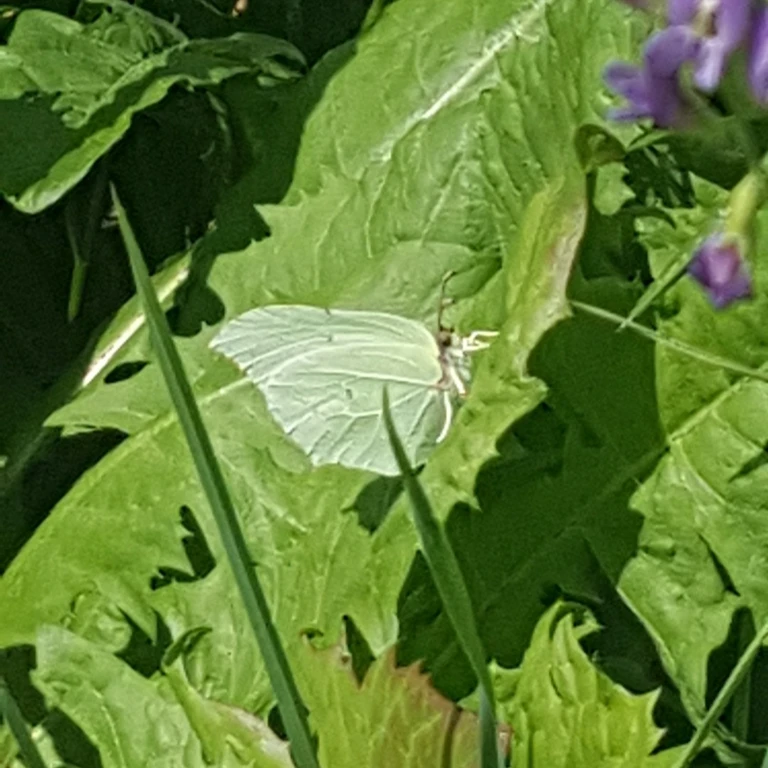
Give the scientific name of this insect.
Gonepteryx rhamni
